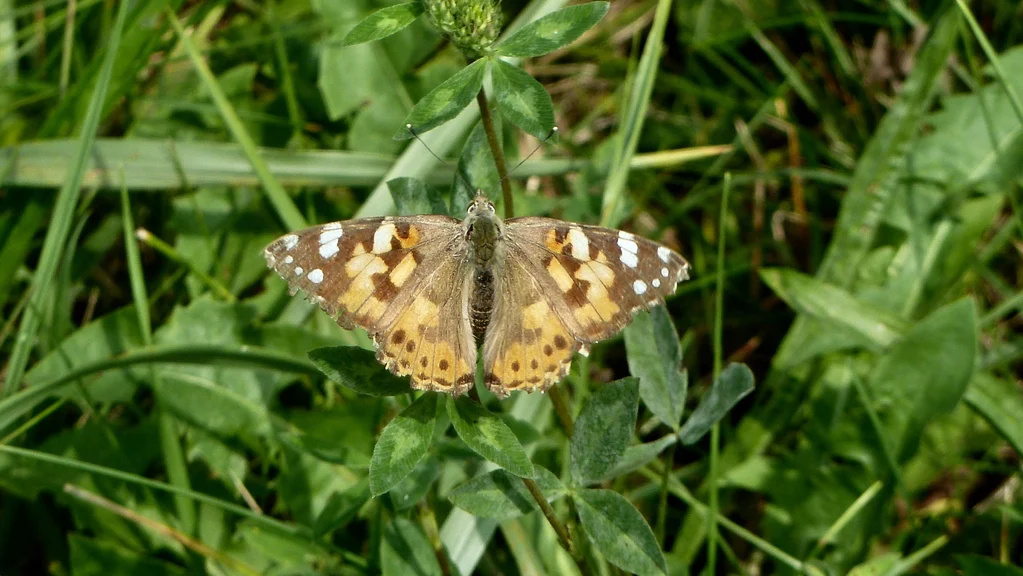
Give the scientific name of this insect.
Vanessa cardui
